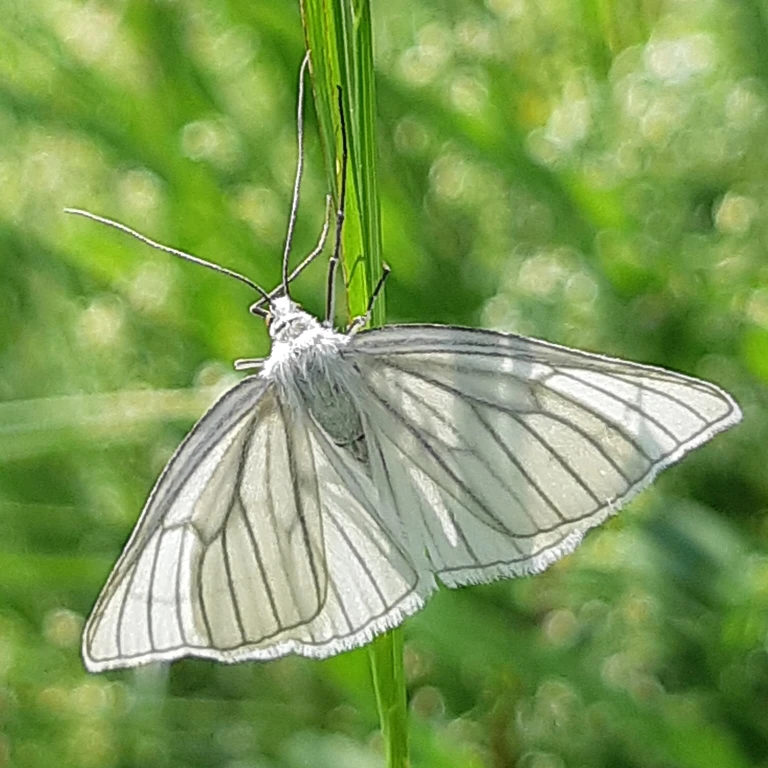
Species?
Siona lineata
